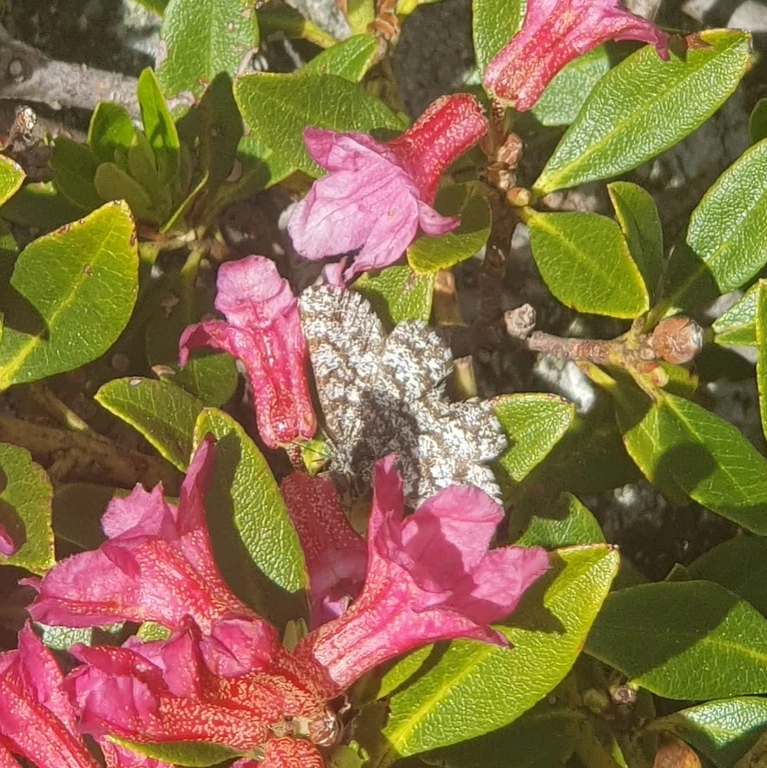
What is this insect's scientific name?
Ematurga atomaria
